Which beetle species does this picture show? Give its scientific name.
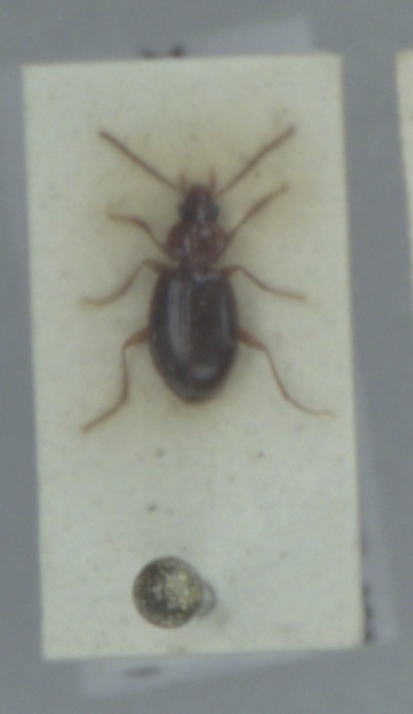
Ocys harpaloides
